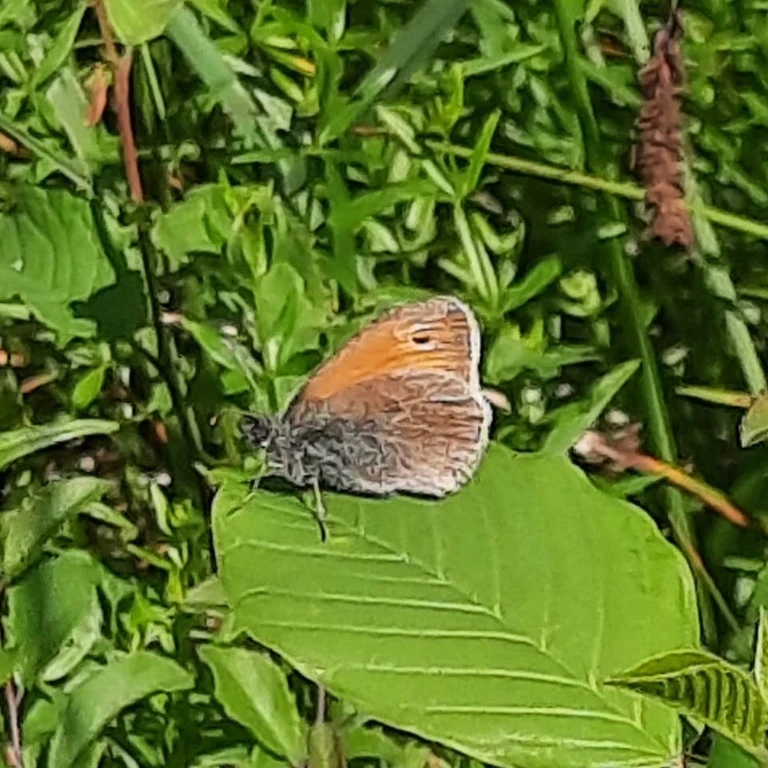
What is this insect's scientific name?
Coenonympha pamphilus
